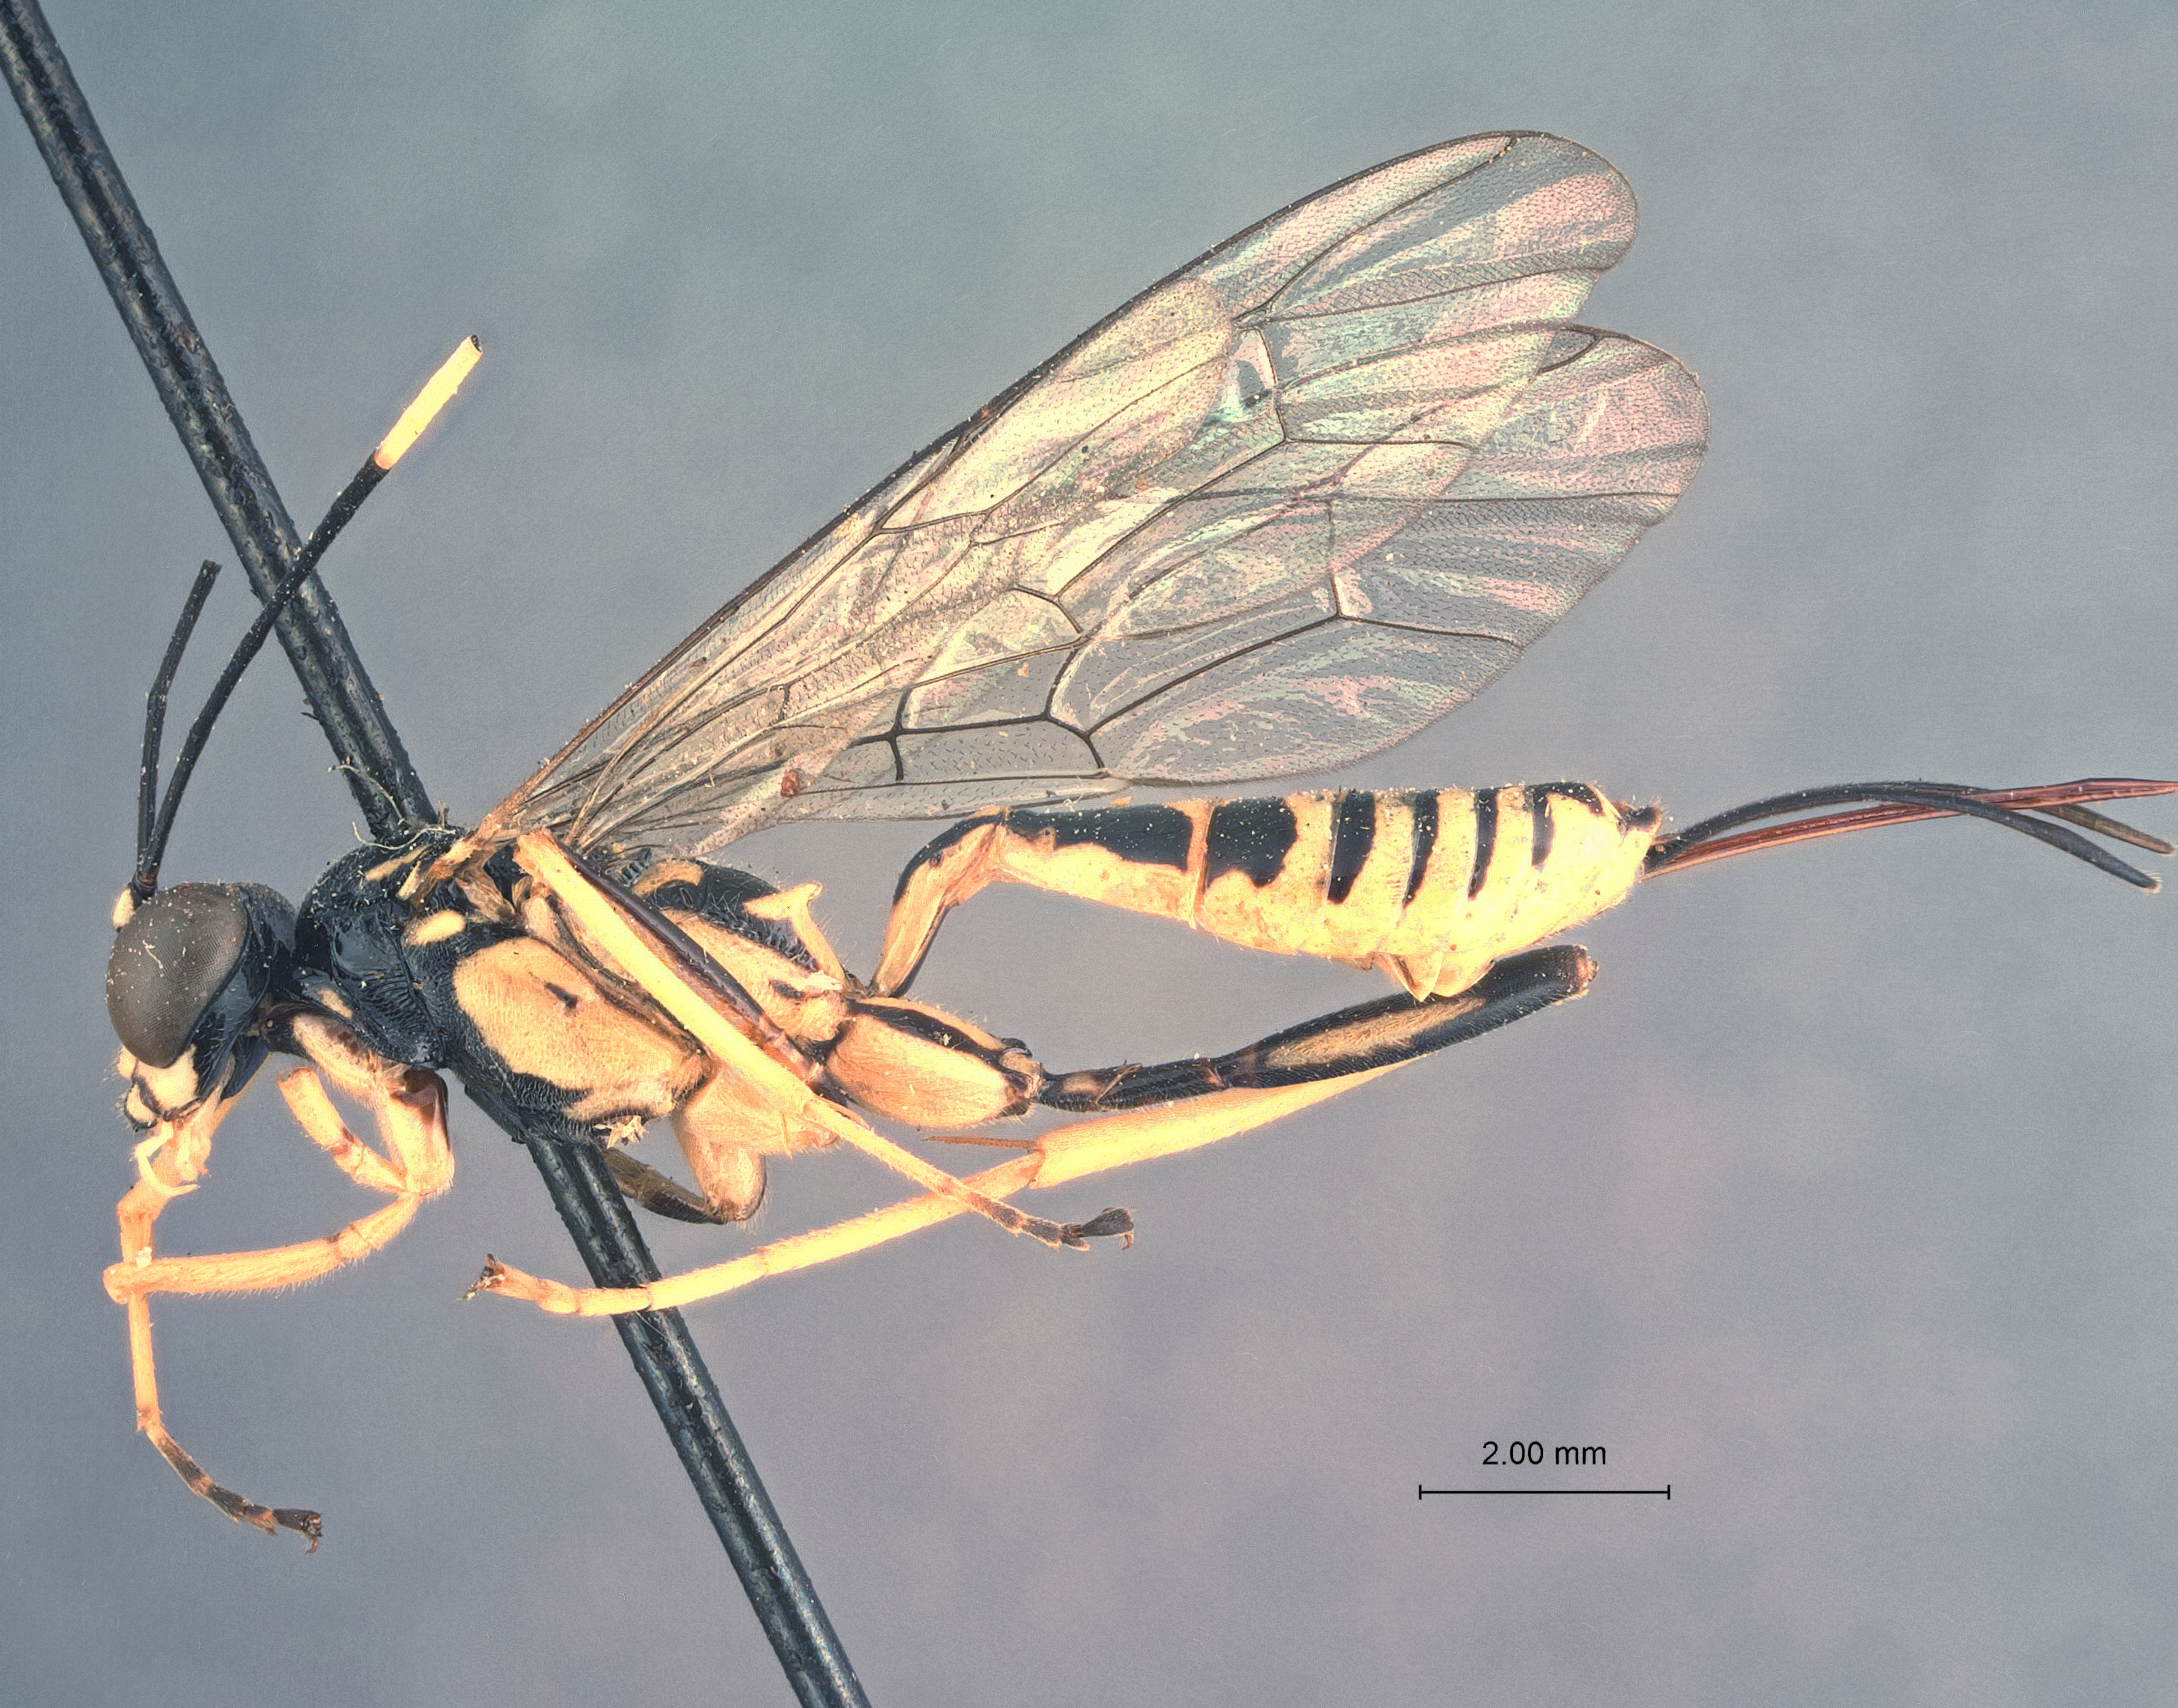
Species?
Cryptanura quadrimaculata
